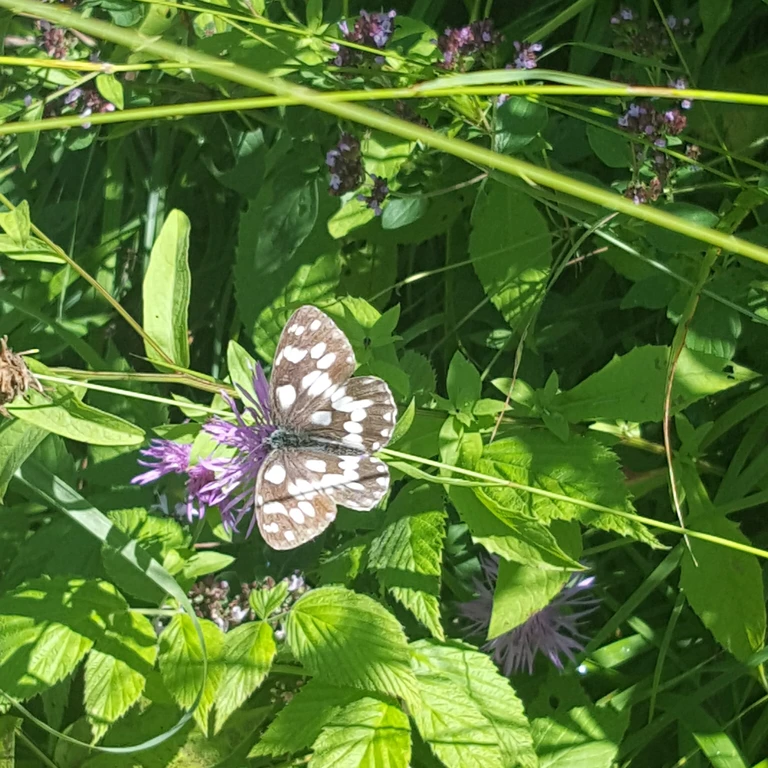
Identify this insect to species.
Melanargia galathea
